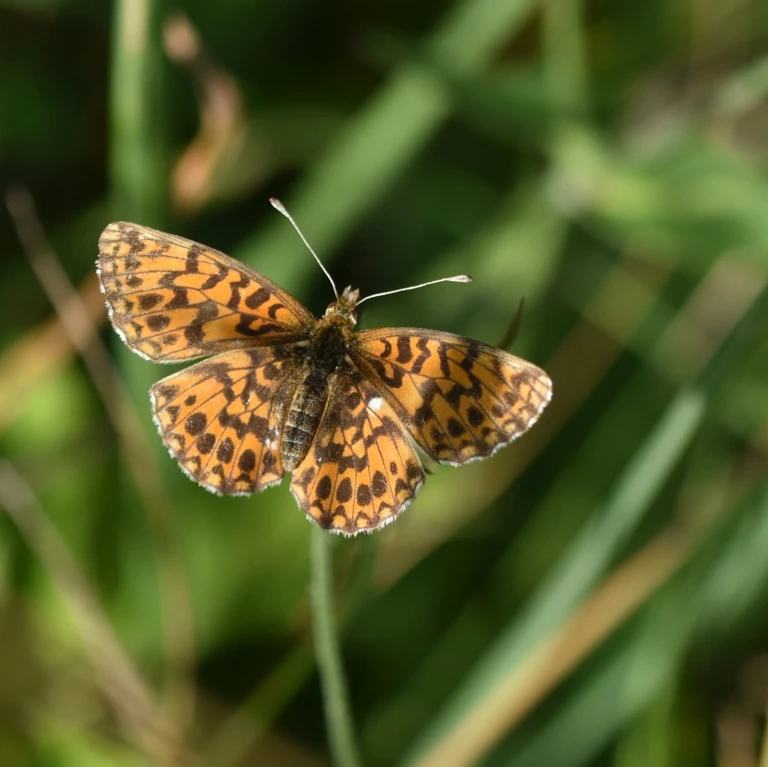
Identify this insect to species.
Boloria dia
